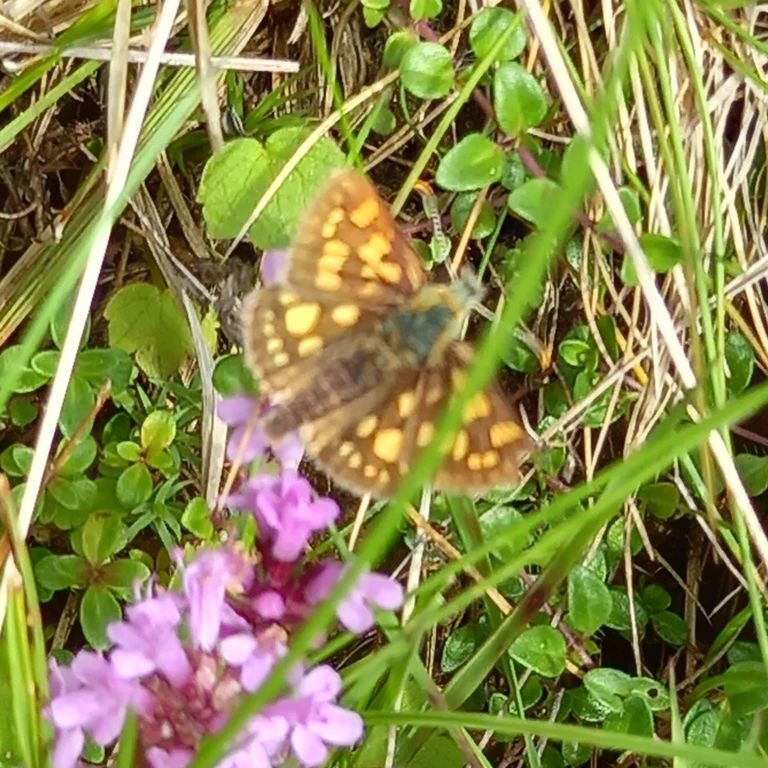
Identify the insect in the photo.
Carterocephalus palaemon
